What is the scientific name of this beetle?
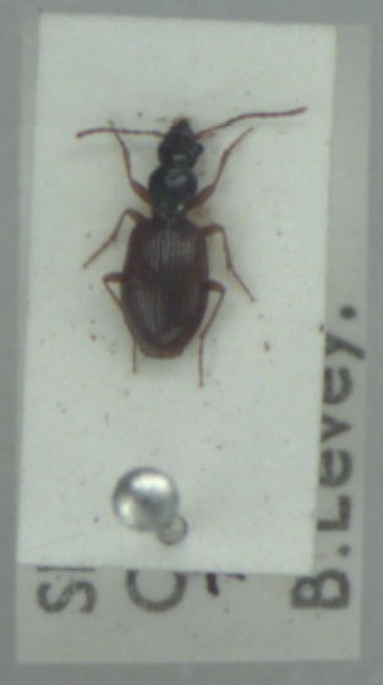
Oxypselaphus obscurus
